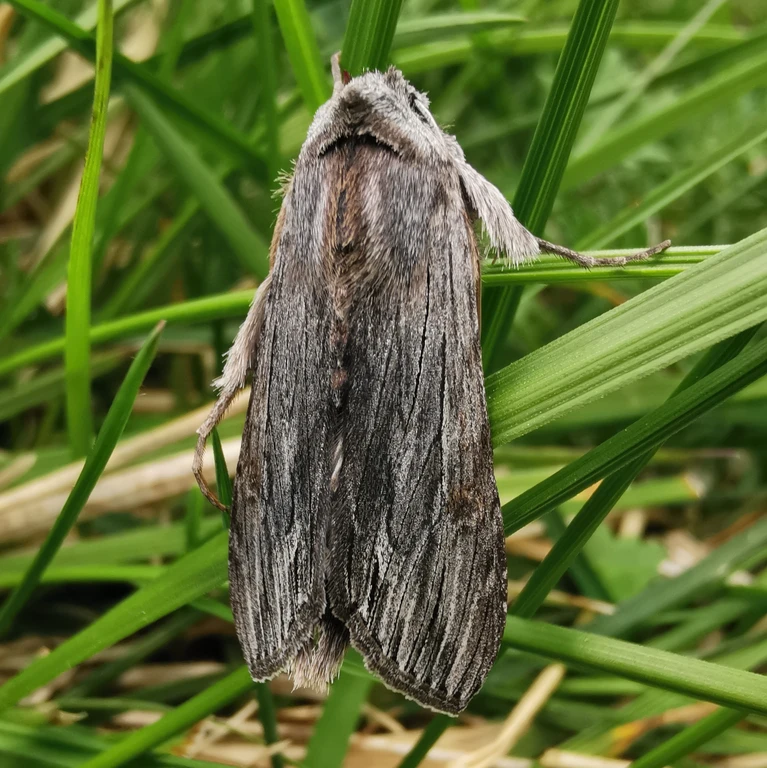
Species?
Agrius convolvuli
